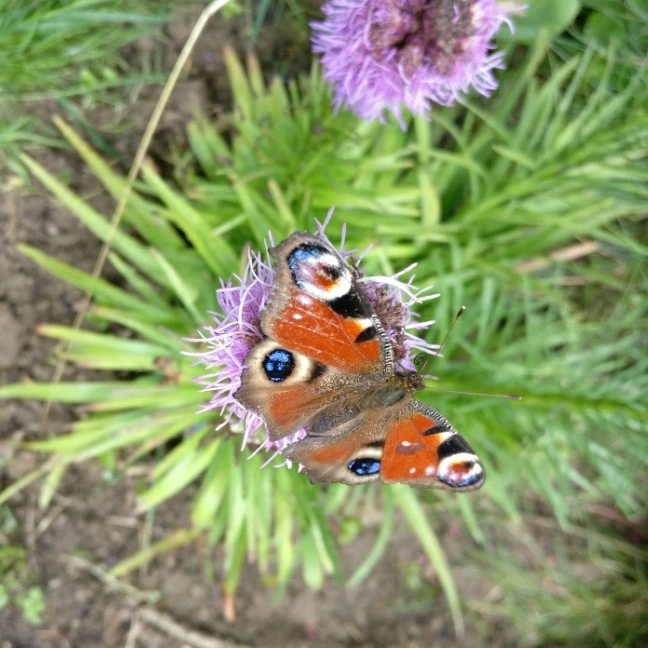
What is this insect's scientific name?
Aglais io
